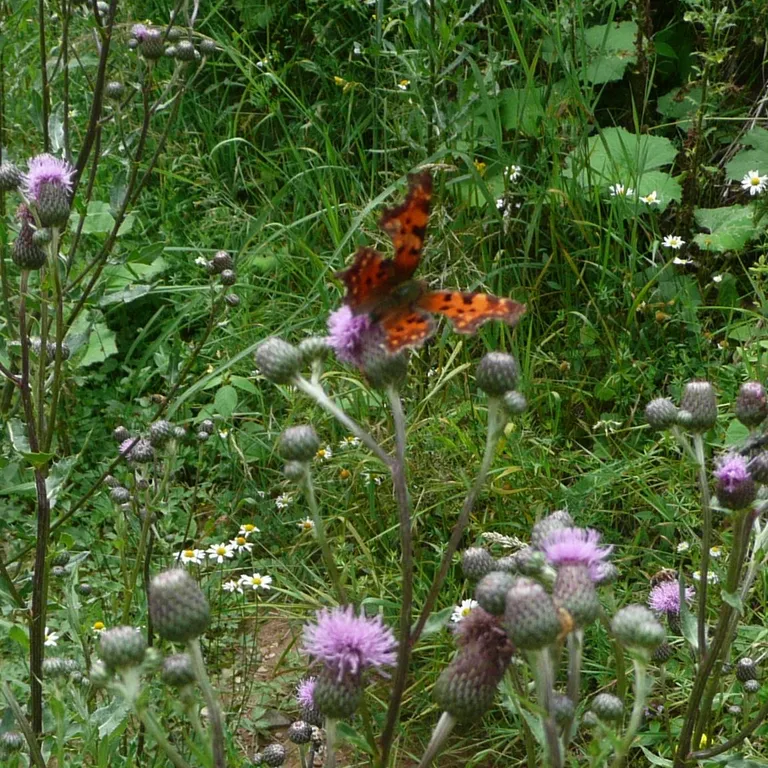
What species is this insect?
Polygonia c-album
